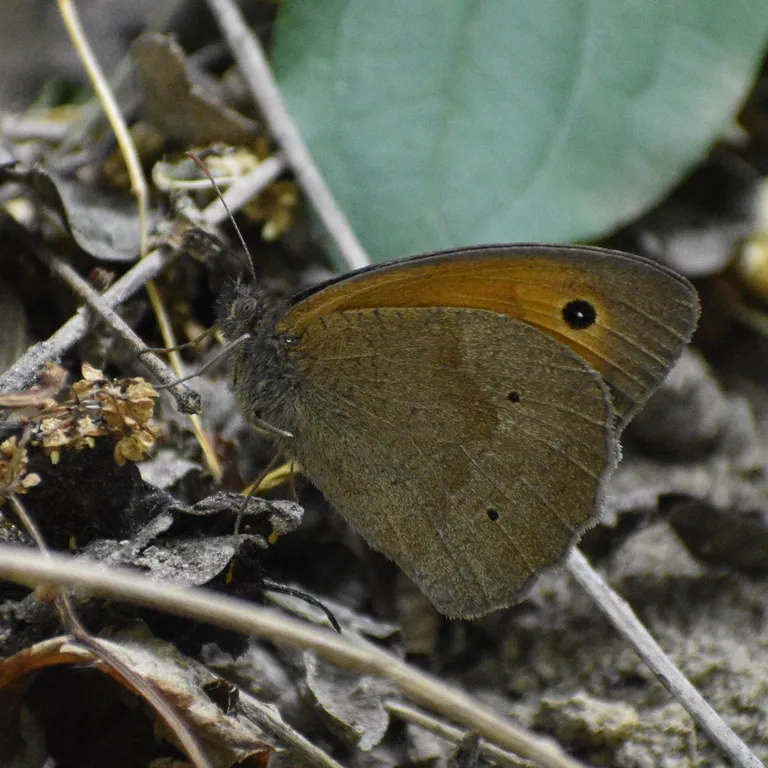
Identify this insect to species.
Maniola jurtina
